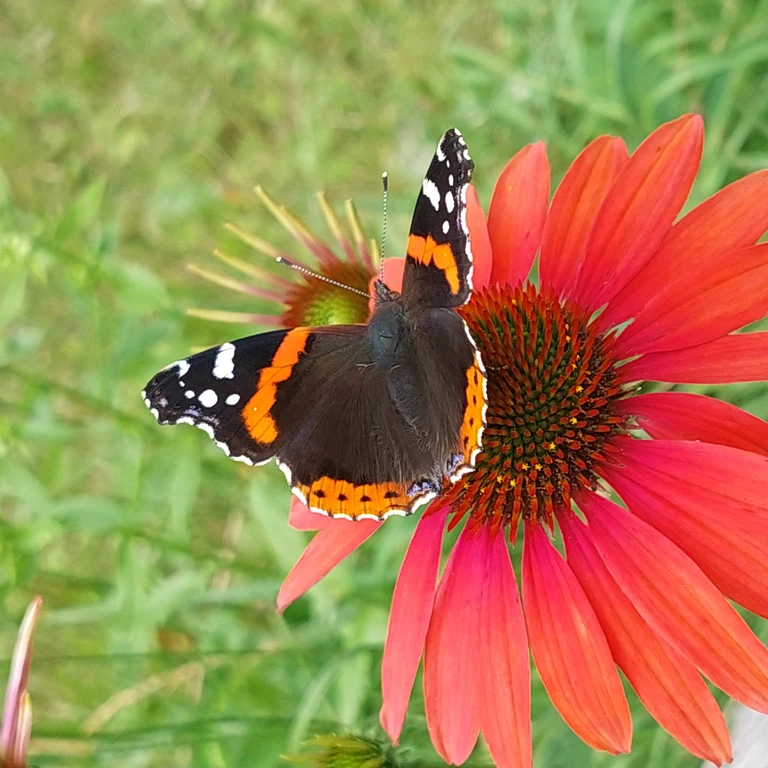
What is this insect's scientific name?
Vanessa atalanta
